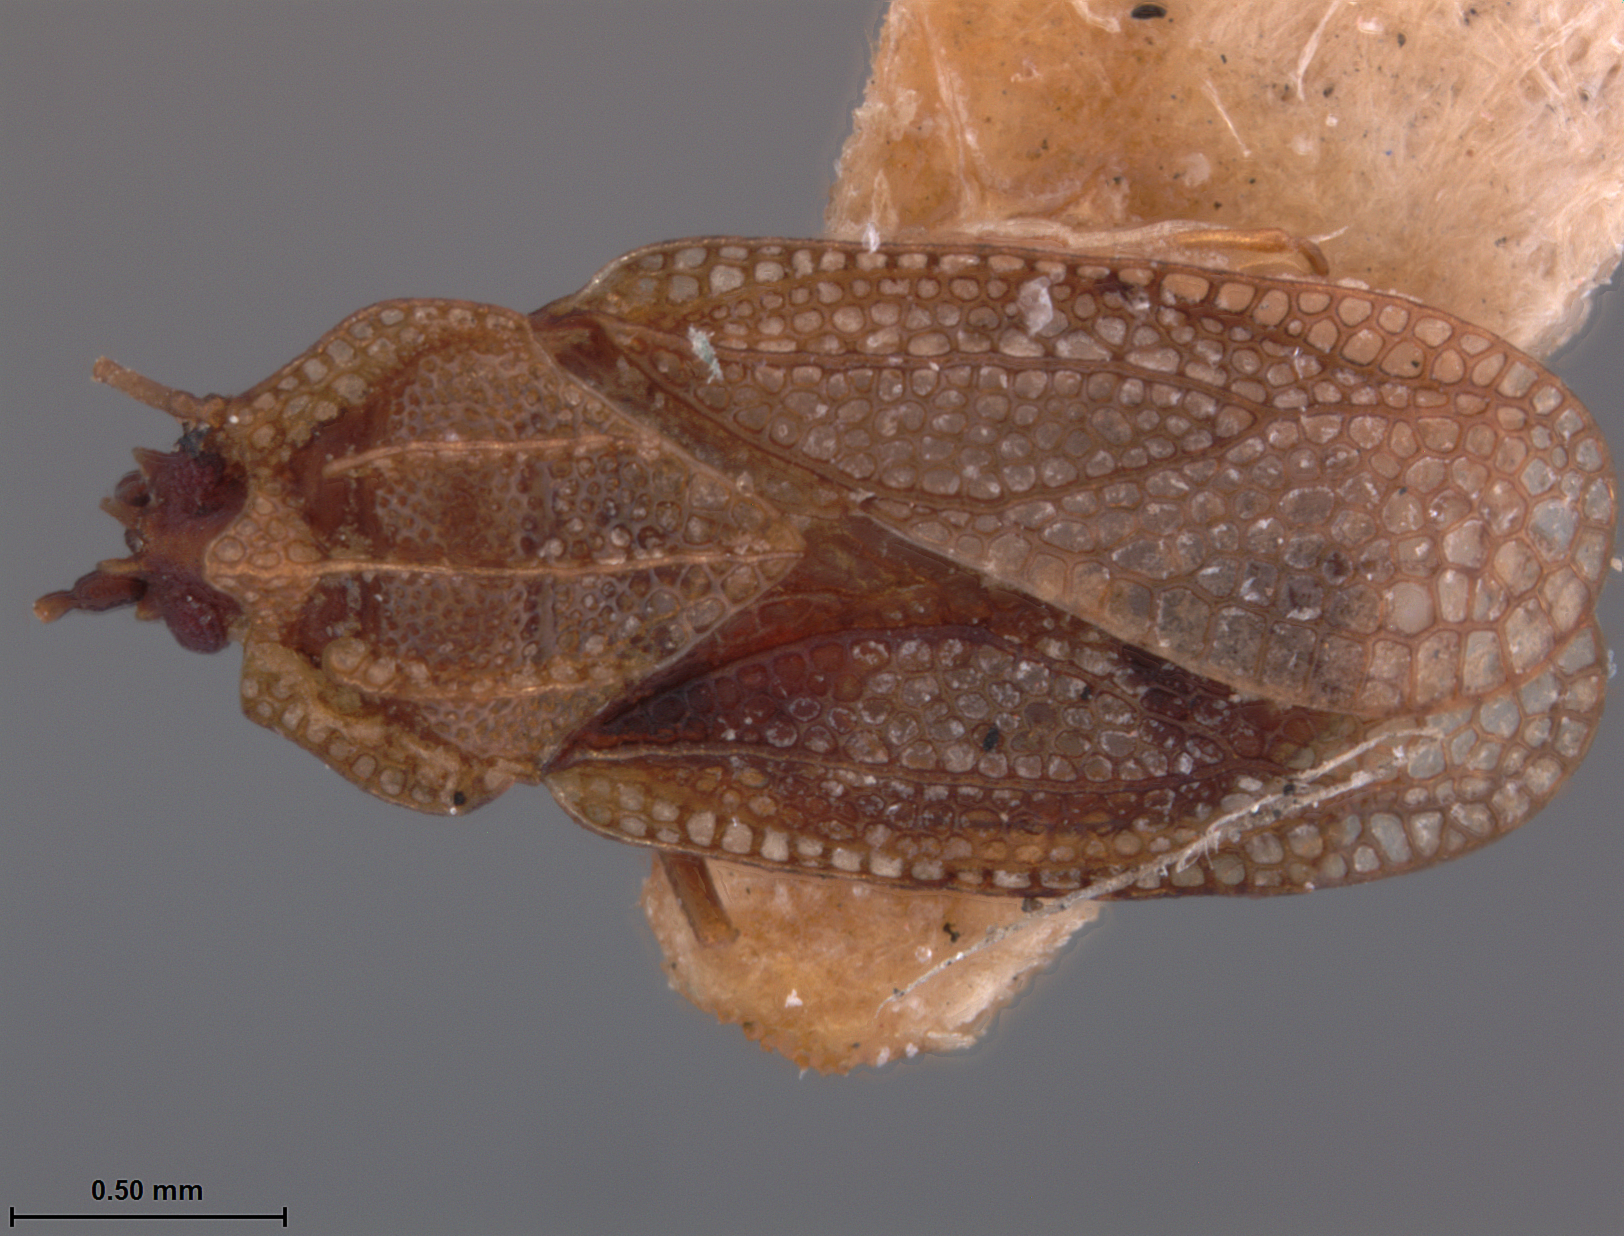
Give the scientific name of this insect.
Acalypta cooleyi
